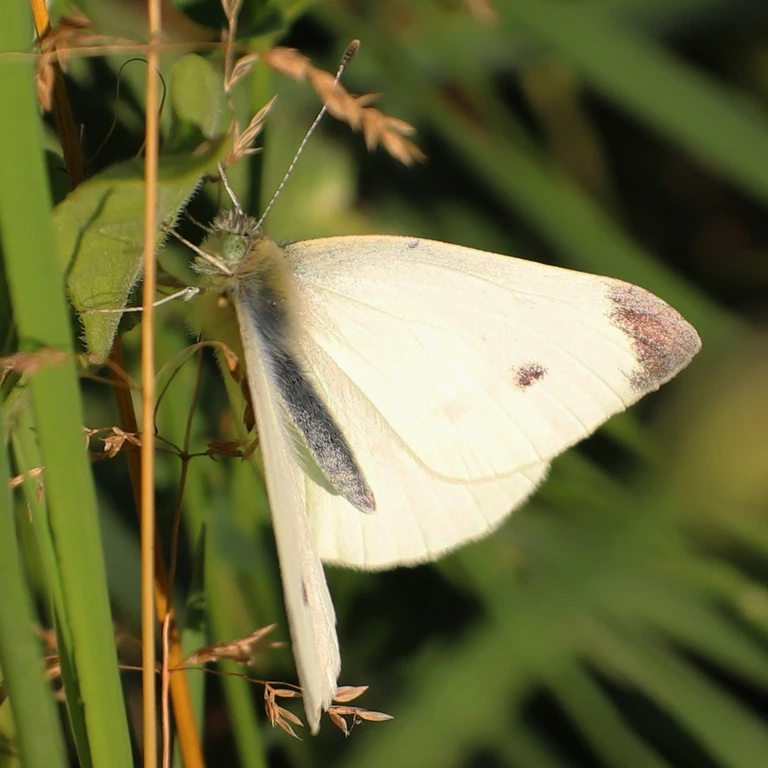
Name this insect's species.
Pieris rapae
